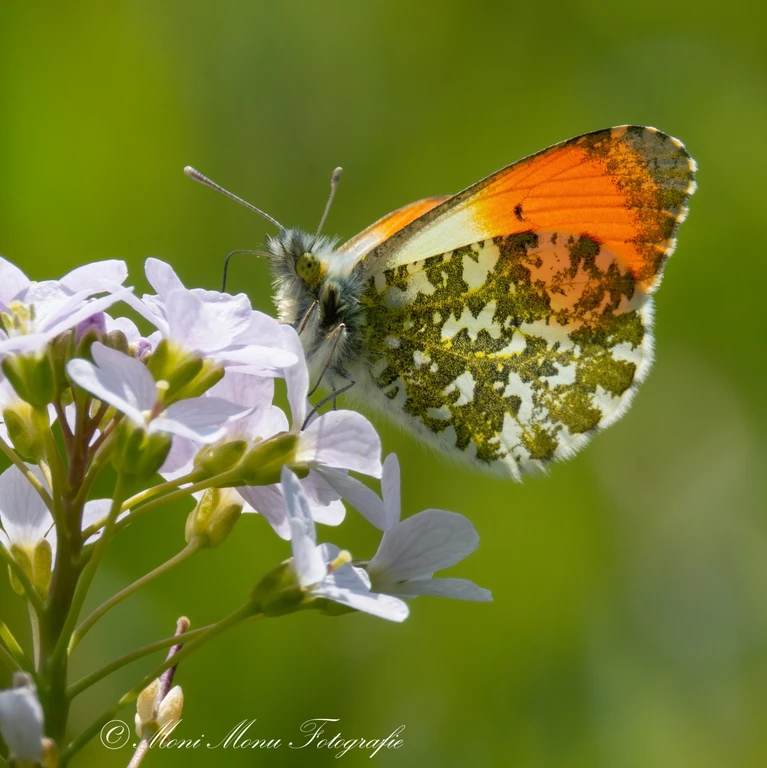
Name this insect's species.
Anthocharis cardamines
